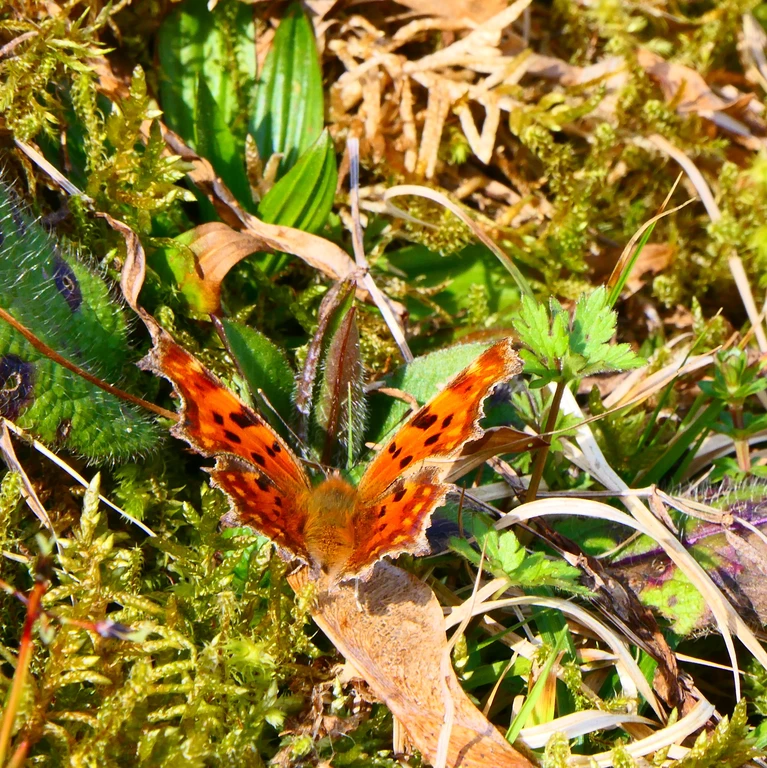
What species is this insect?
Polygonia c-album
